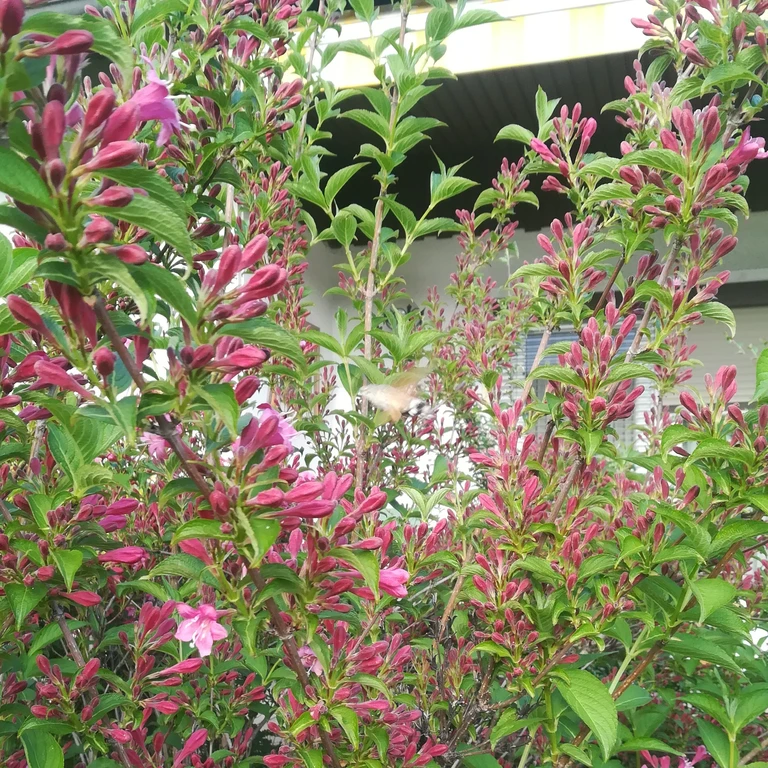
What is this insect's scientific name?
Macroglossum stellatarum
